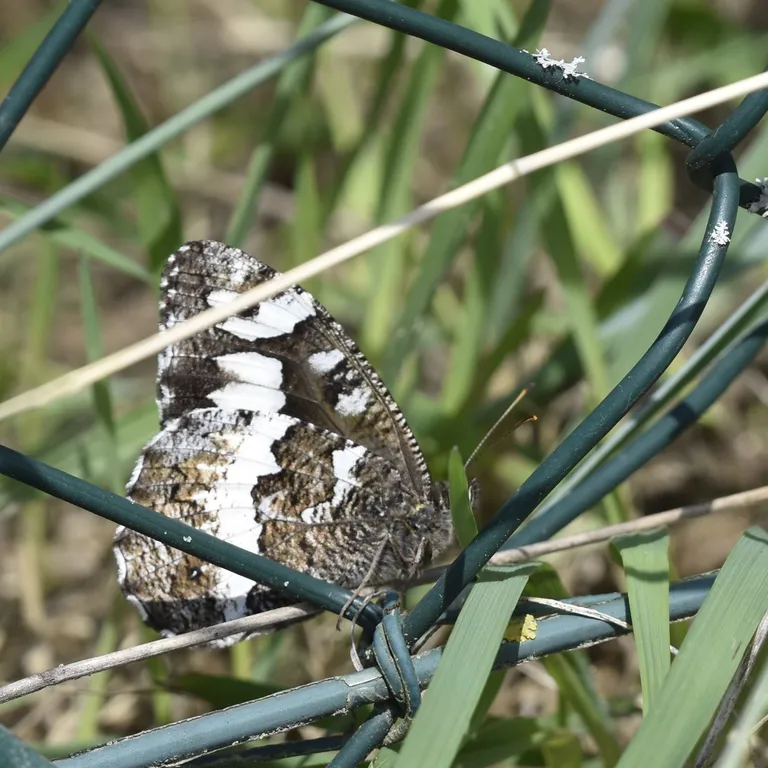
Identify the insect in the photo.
Brintesia circe
